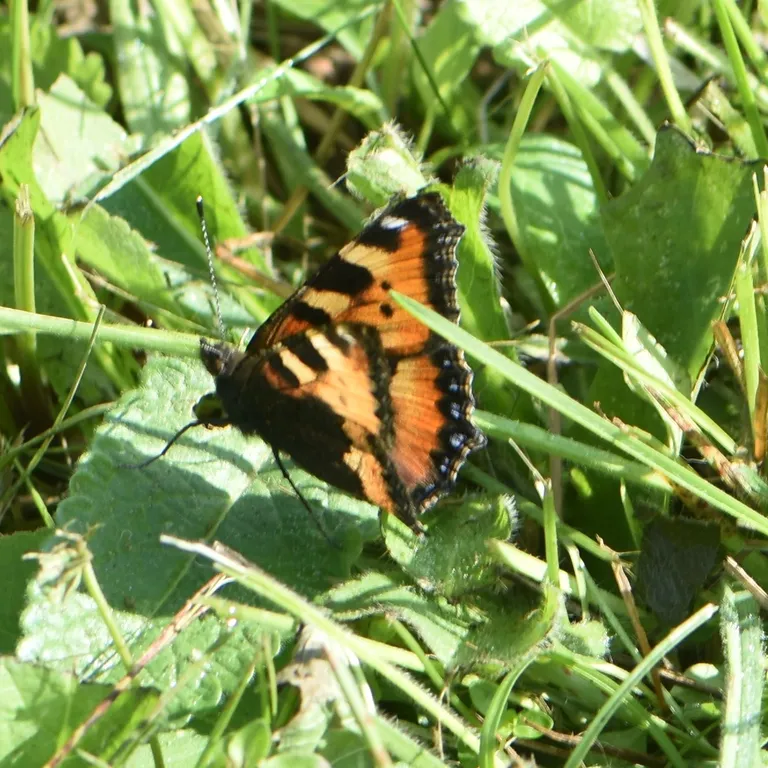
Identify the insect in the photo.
Aglais urticae
